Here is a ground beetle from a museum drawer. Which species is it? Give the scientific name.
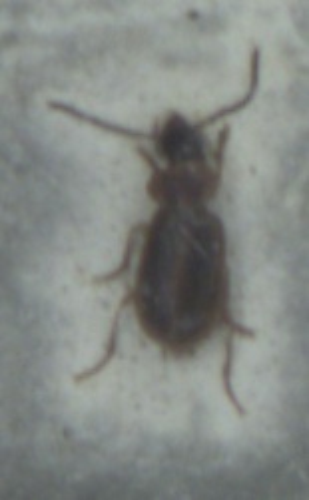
Acupalpus dubius
